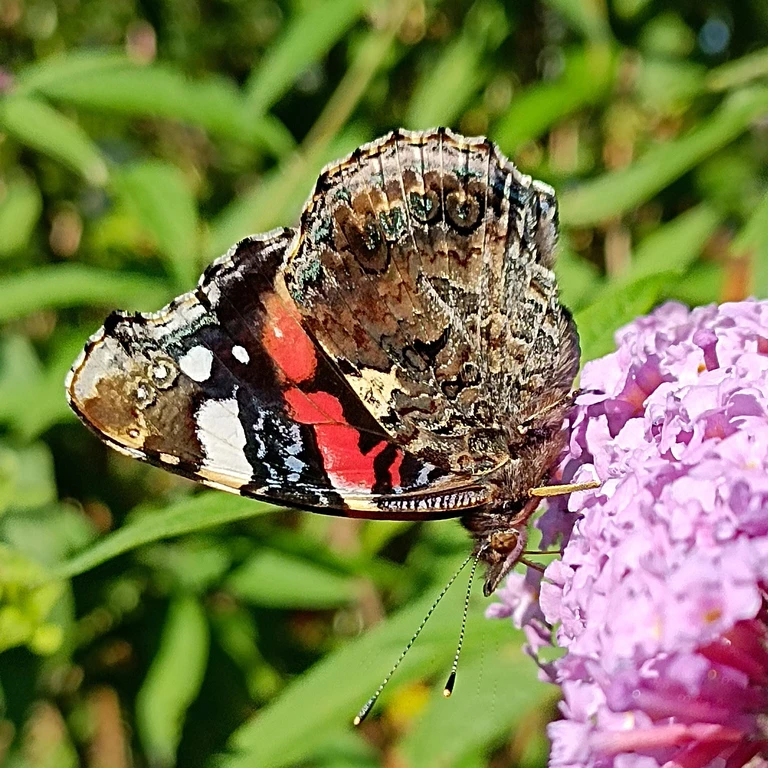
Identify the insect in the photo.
Vanessa atalanta
